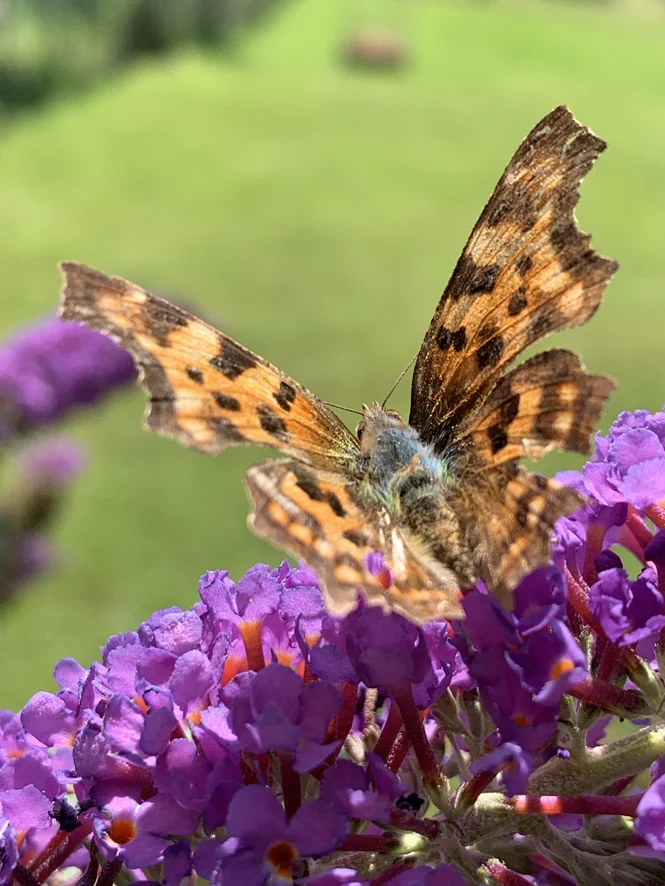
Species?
Polygonia c-album
